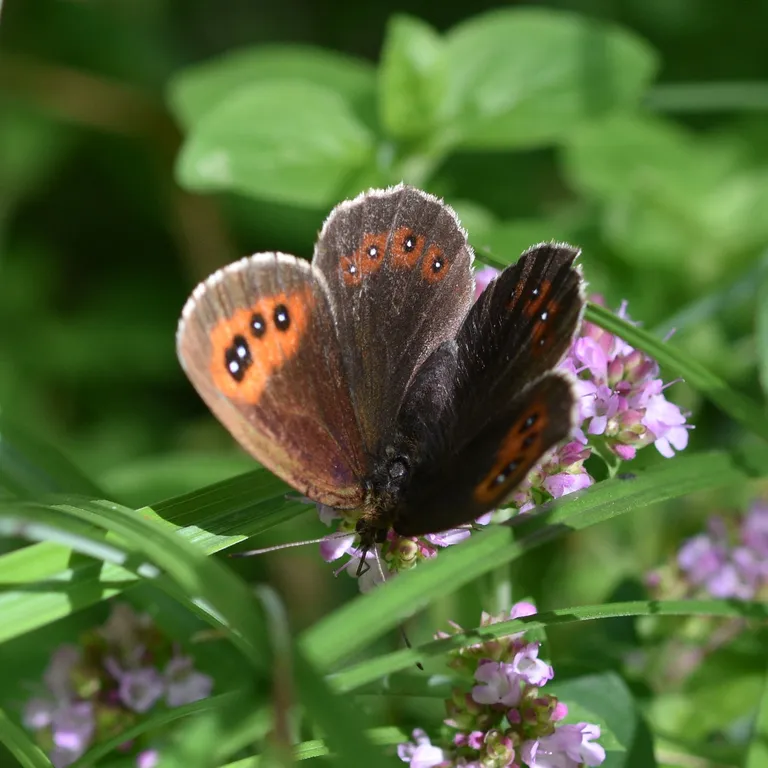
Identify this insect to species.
Erebia aethiops
